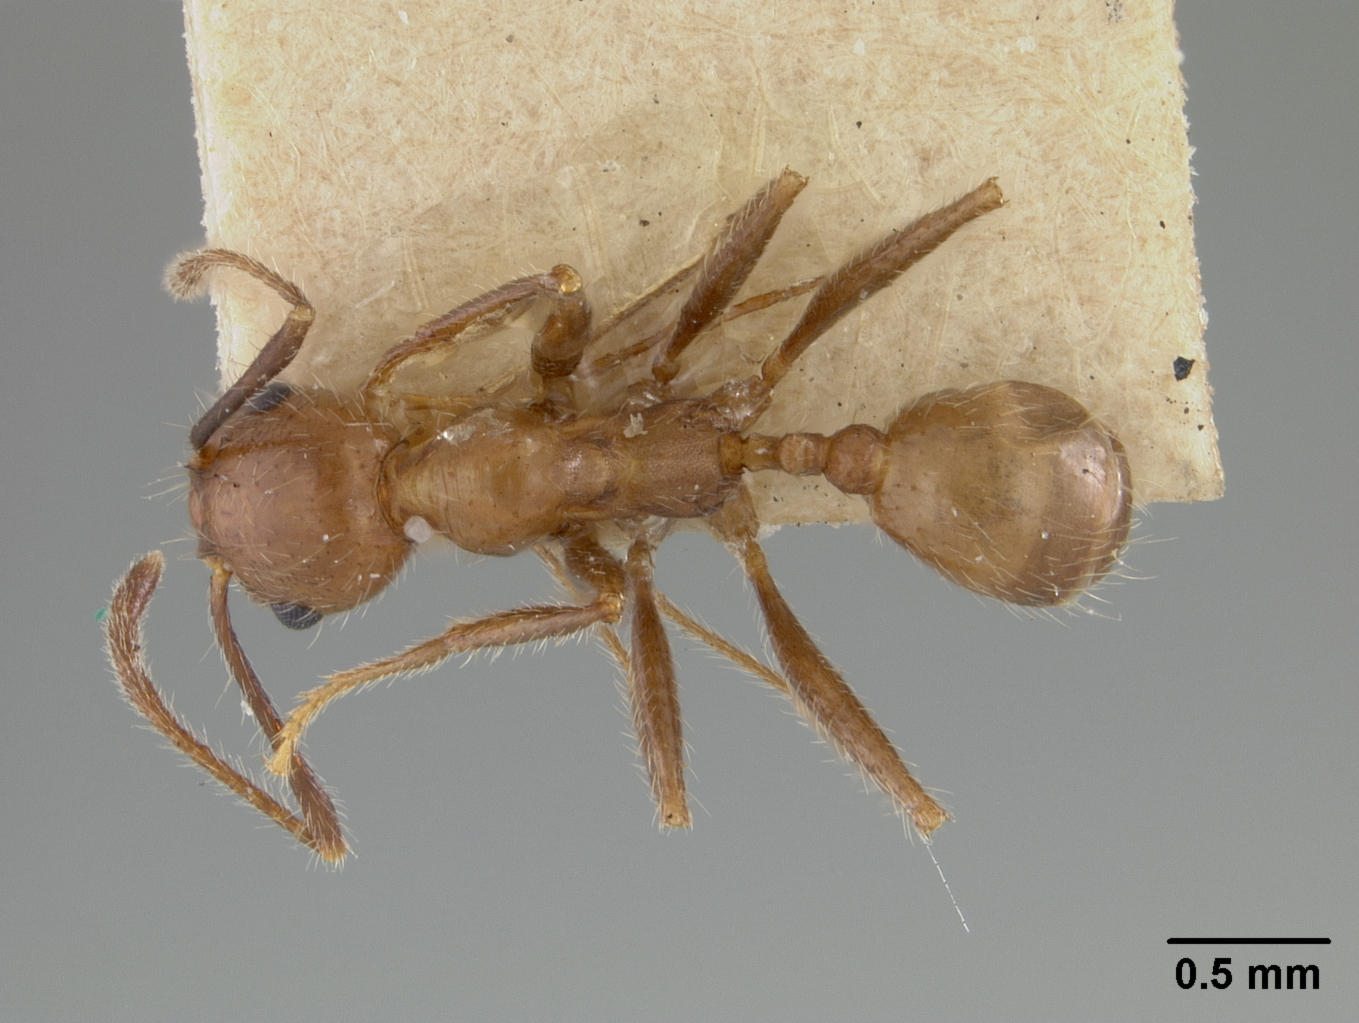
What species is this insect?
Pheidole vasliti
